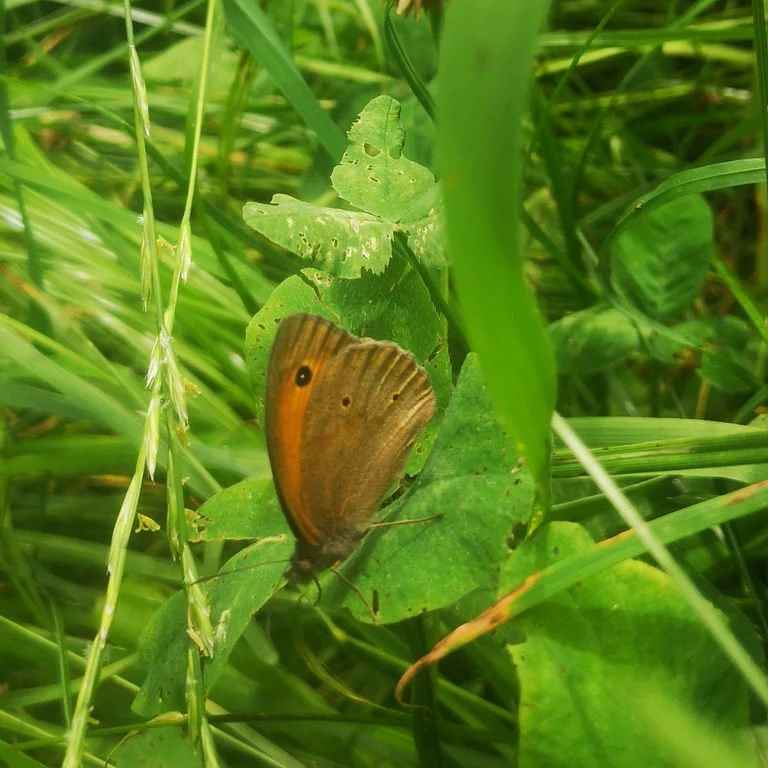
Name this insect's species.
Maniola jurtina
